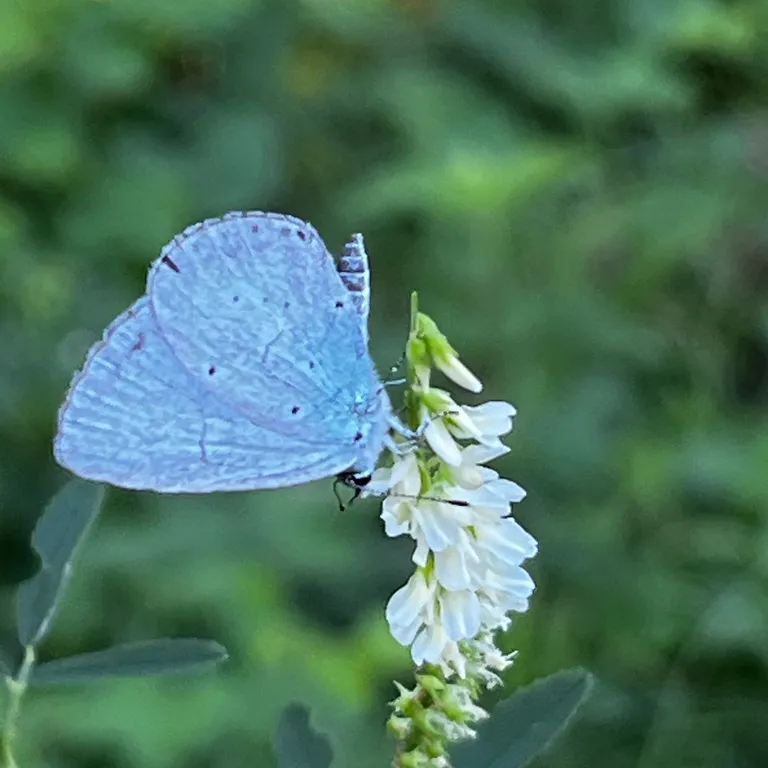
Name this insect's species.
Celastrina argiolus
